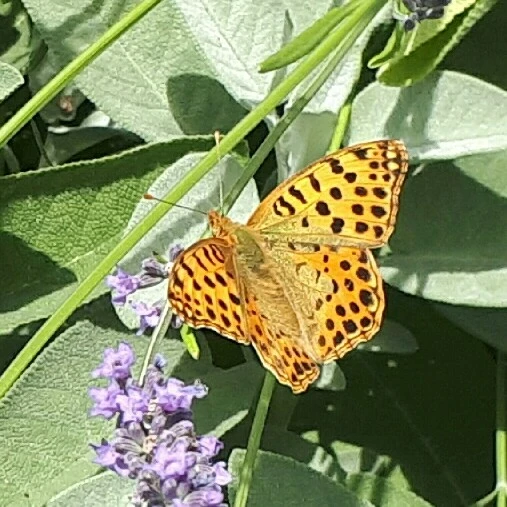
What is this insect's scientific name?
Issoria lathonia
